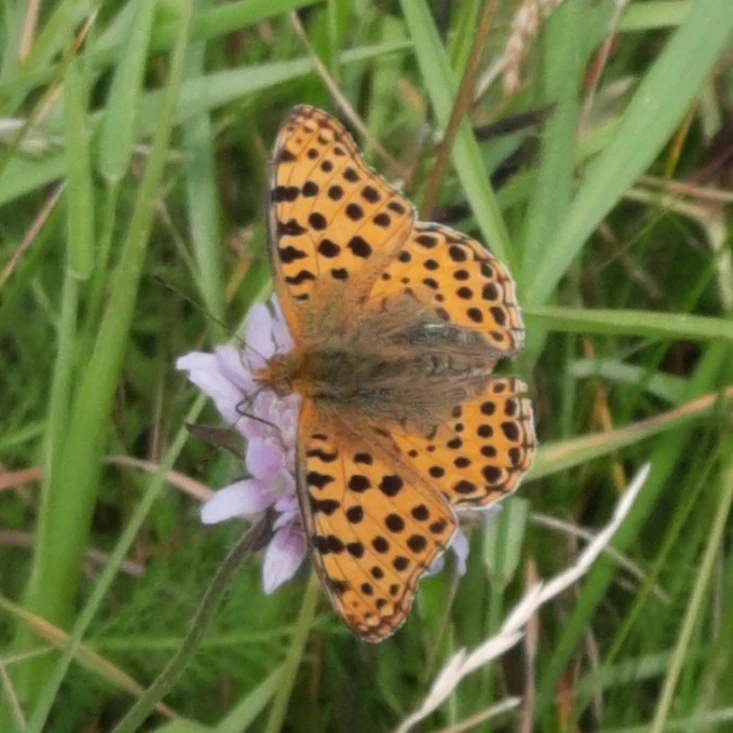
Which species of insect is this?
Issoria lathonia
